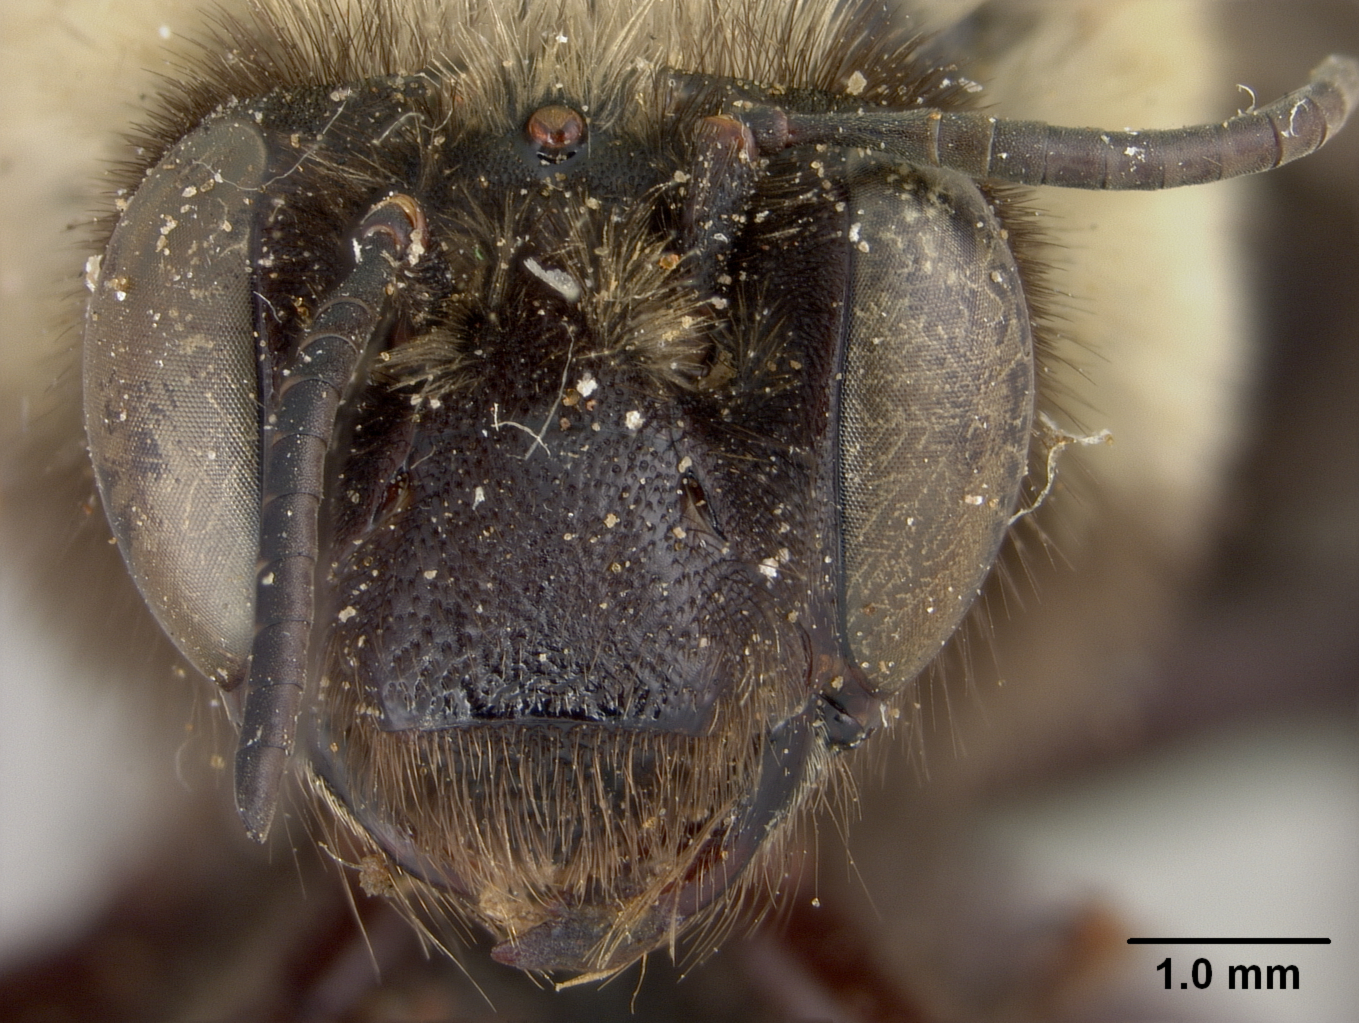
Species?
Anthophora raui
